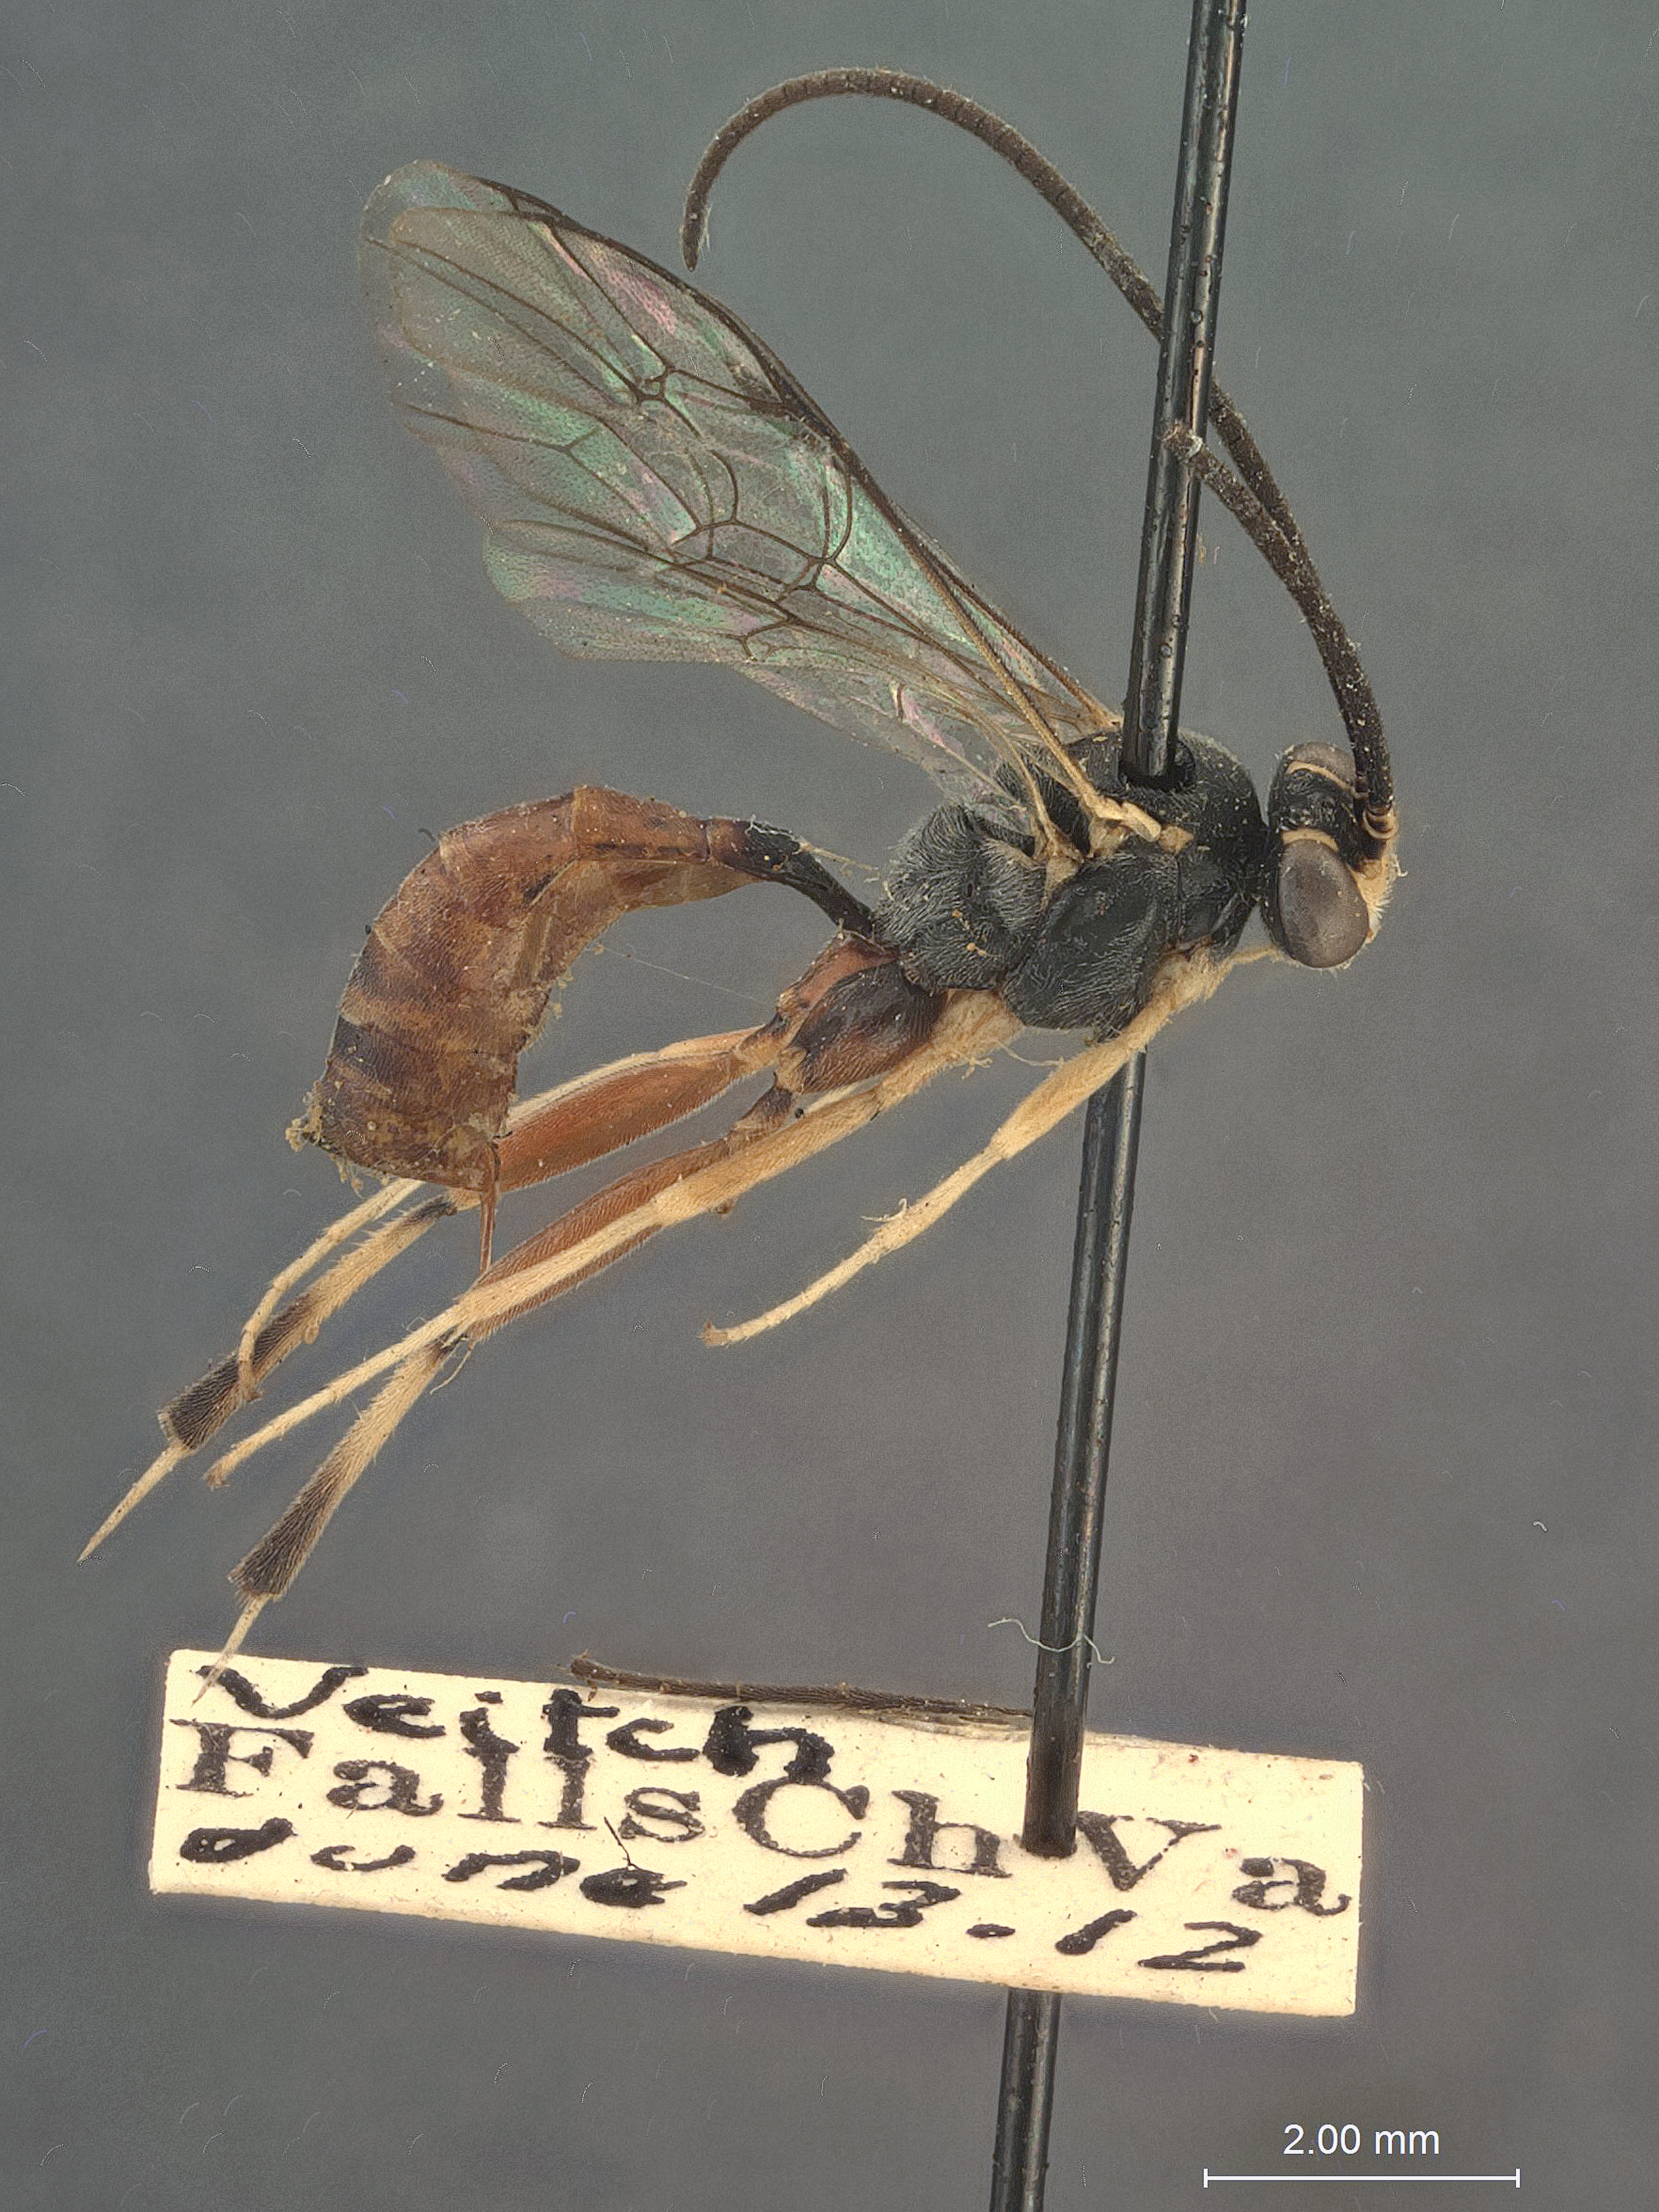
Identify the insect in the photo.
Echthronomas ochreofrons
